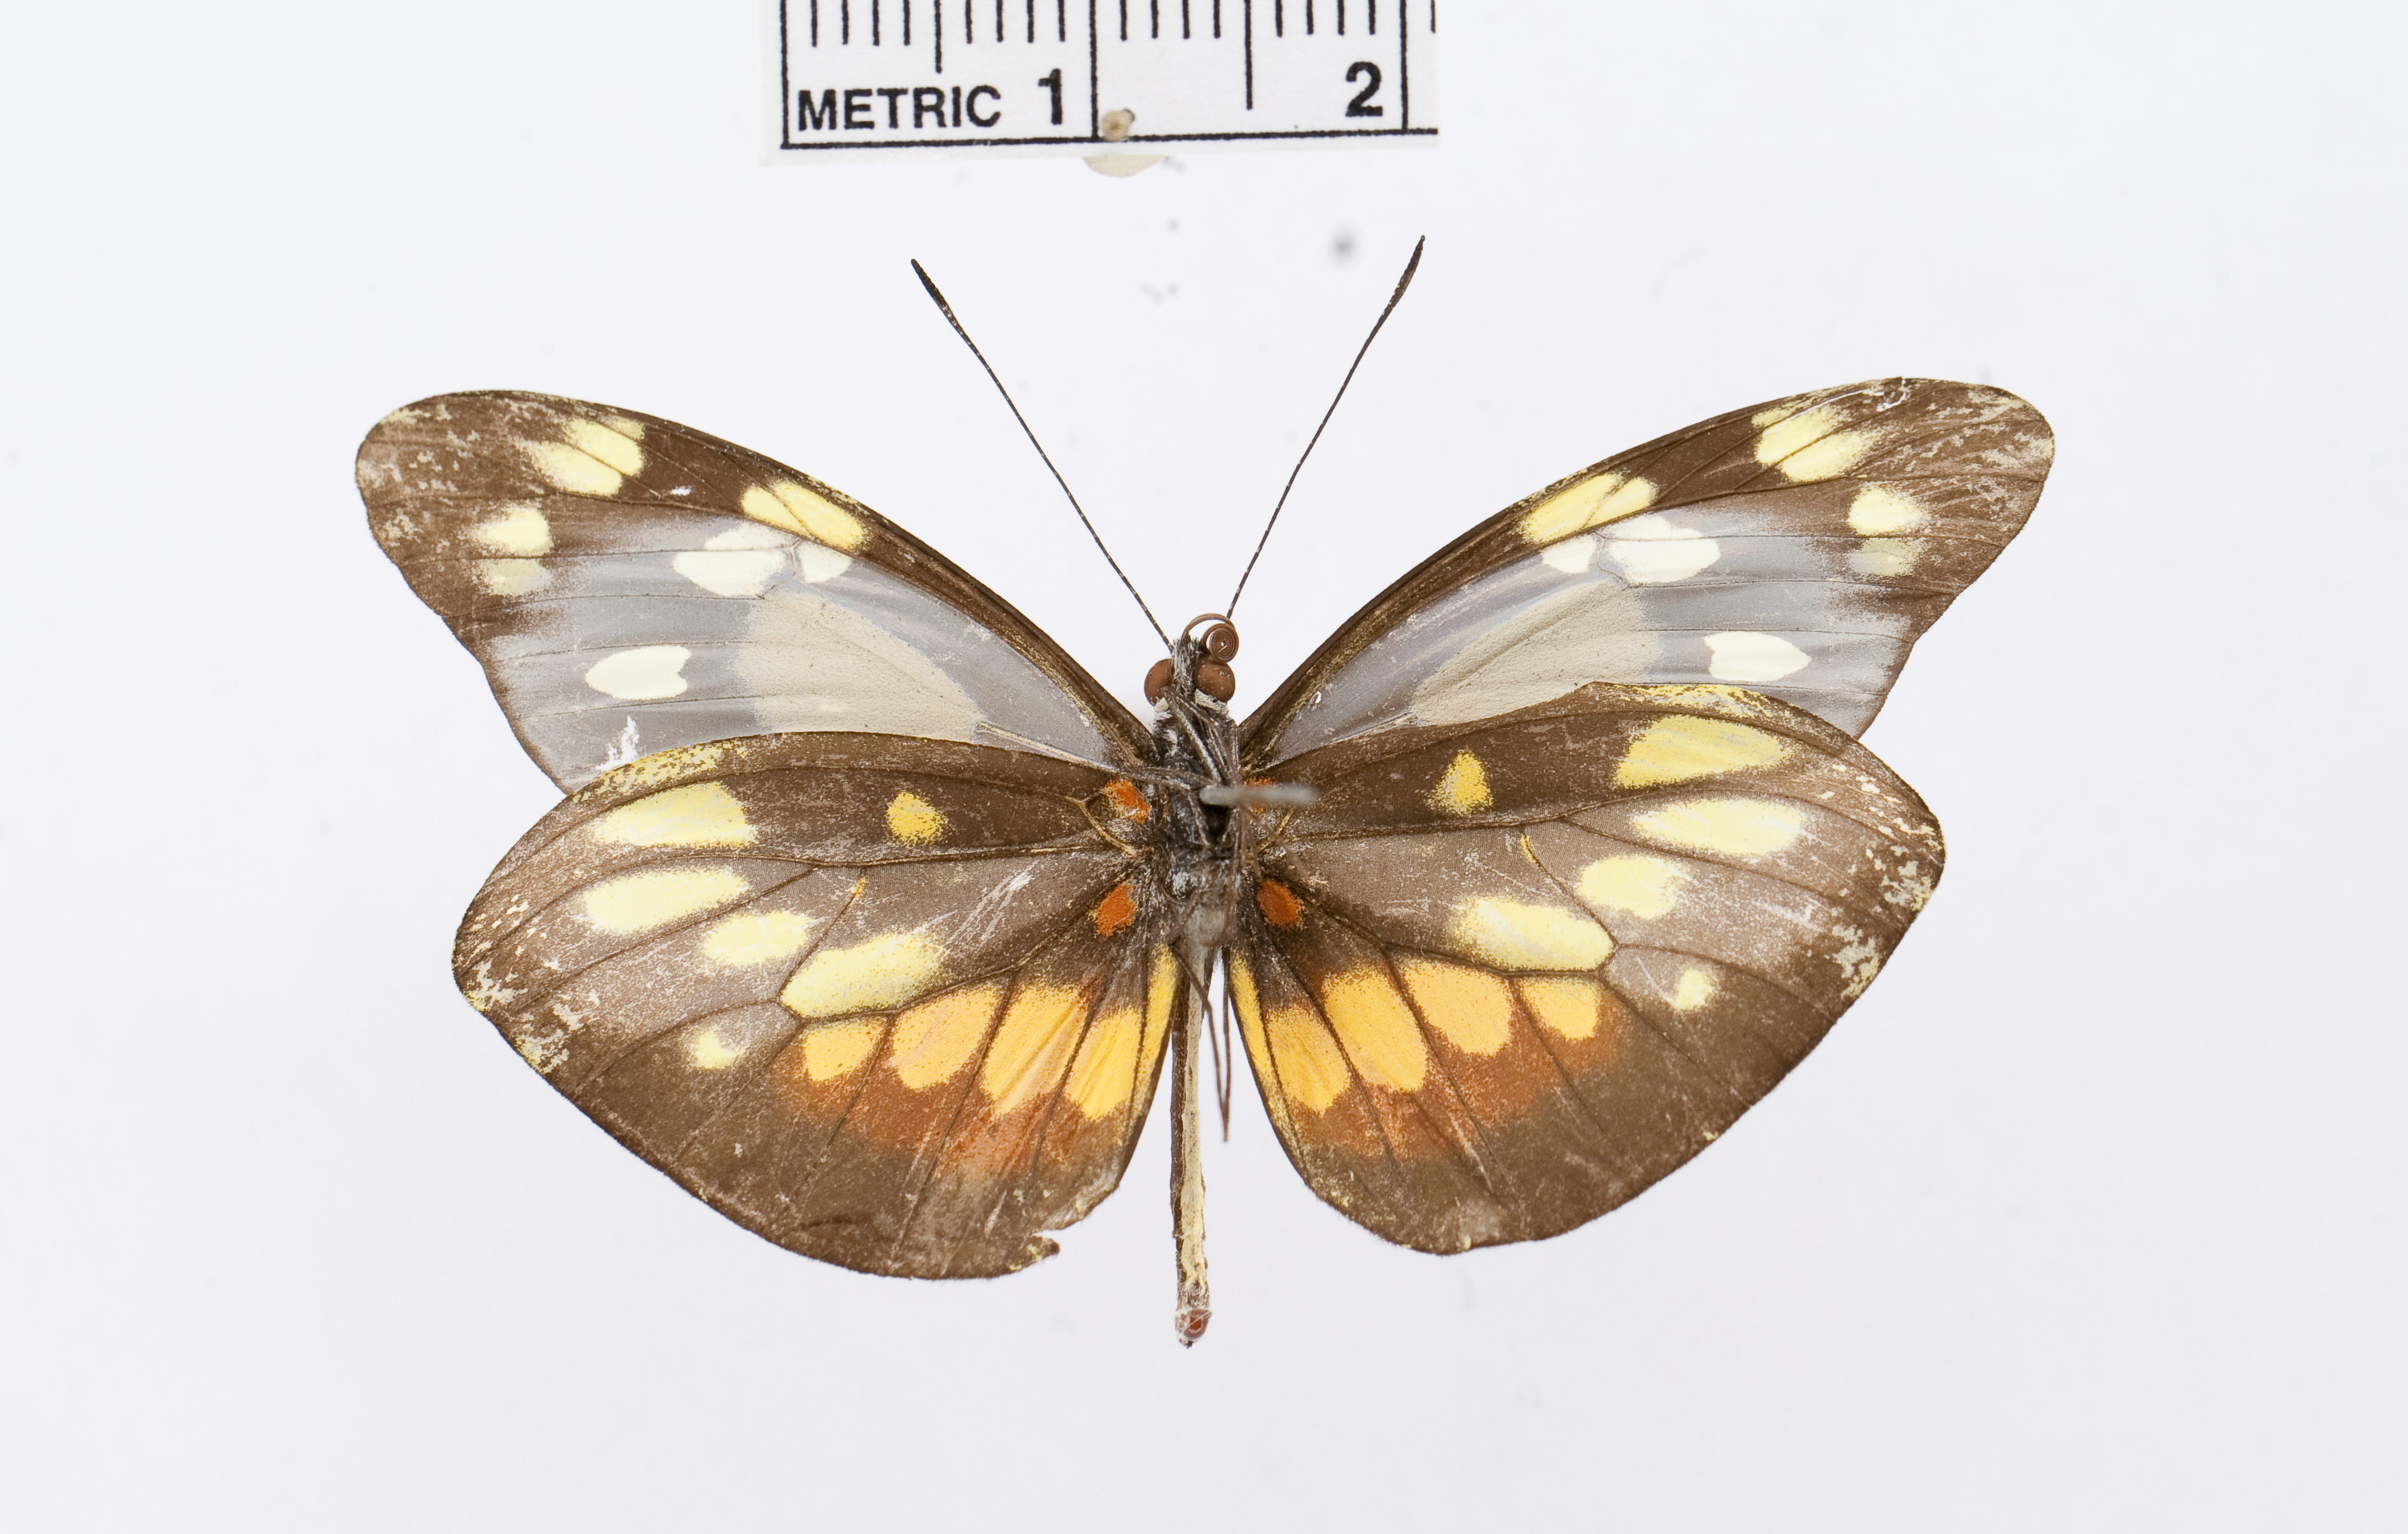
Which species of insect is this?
Dismorphia eunoe
